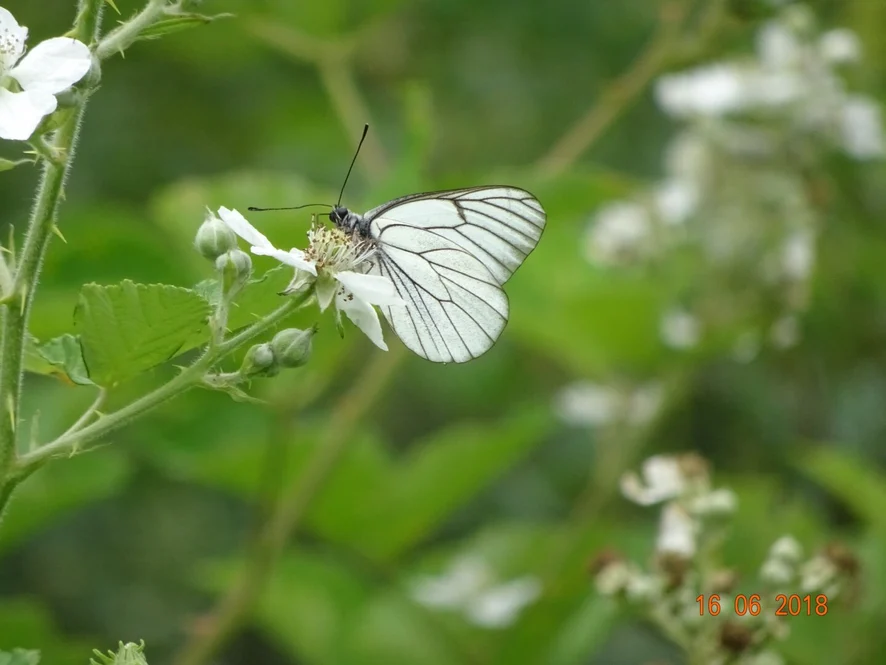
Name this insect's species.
Aporia crataegi
